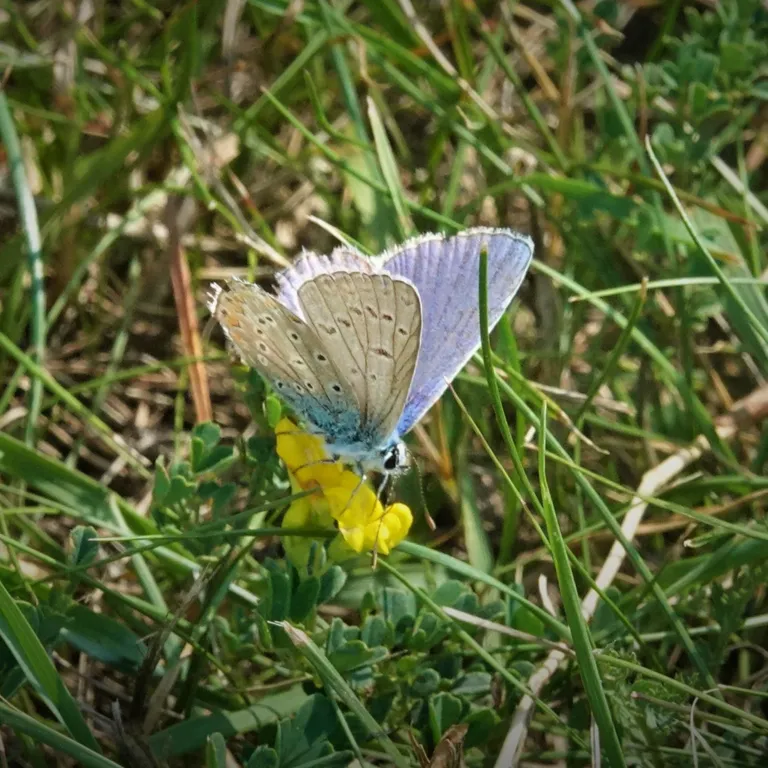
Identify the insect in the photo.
Polyommatus icarus
